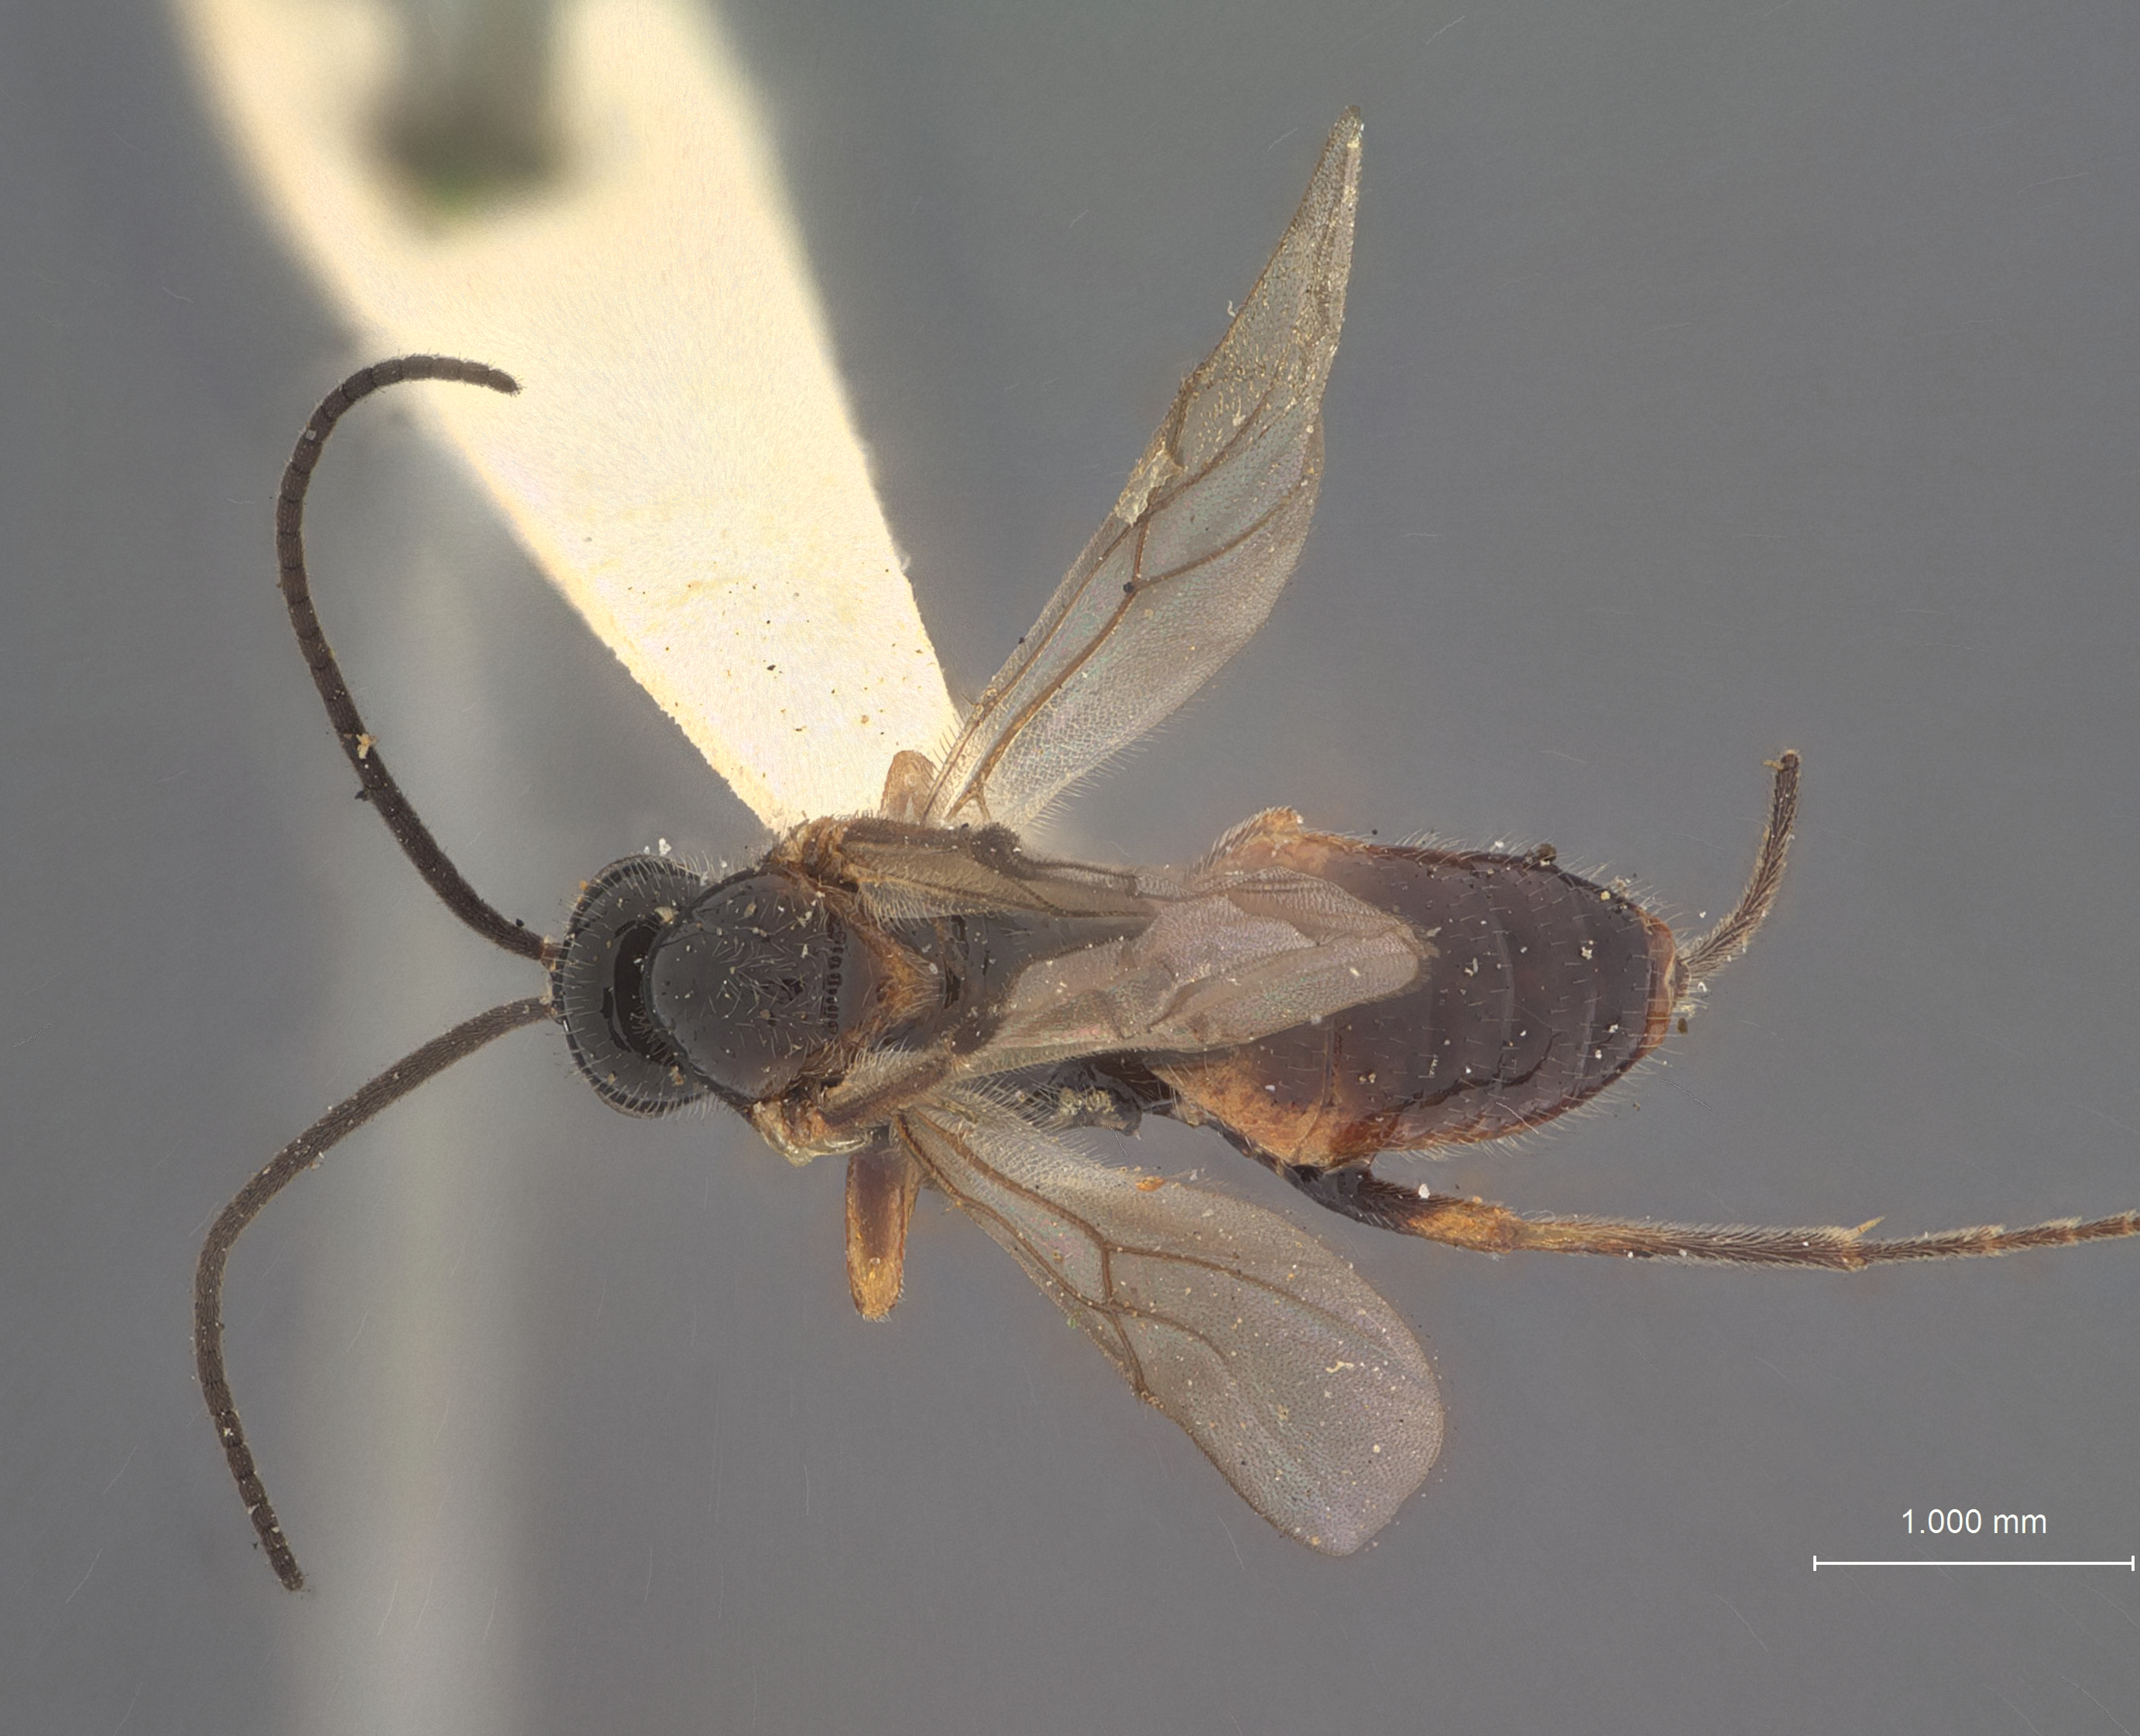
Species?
Microbracon tychii
